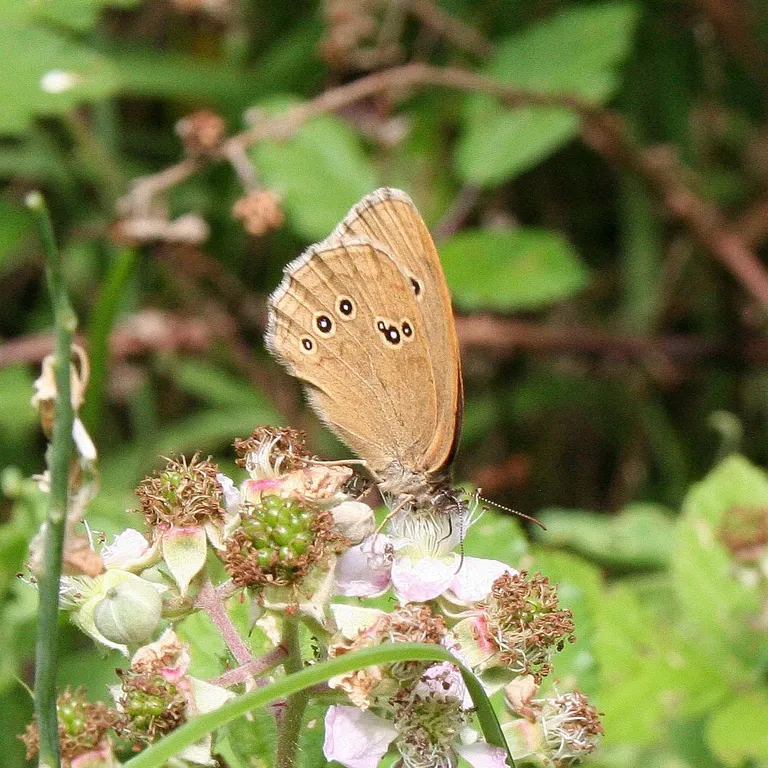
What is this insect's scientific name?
Aphantopus hyperantus
